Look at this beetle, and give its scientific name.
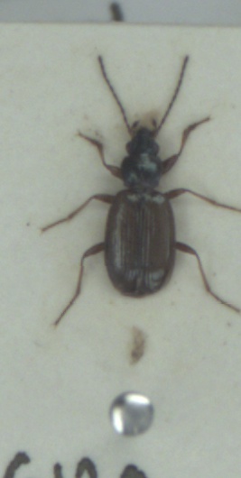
Bembidion tibiale
